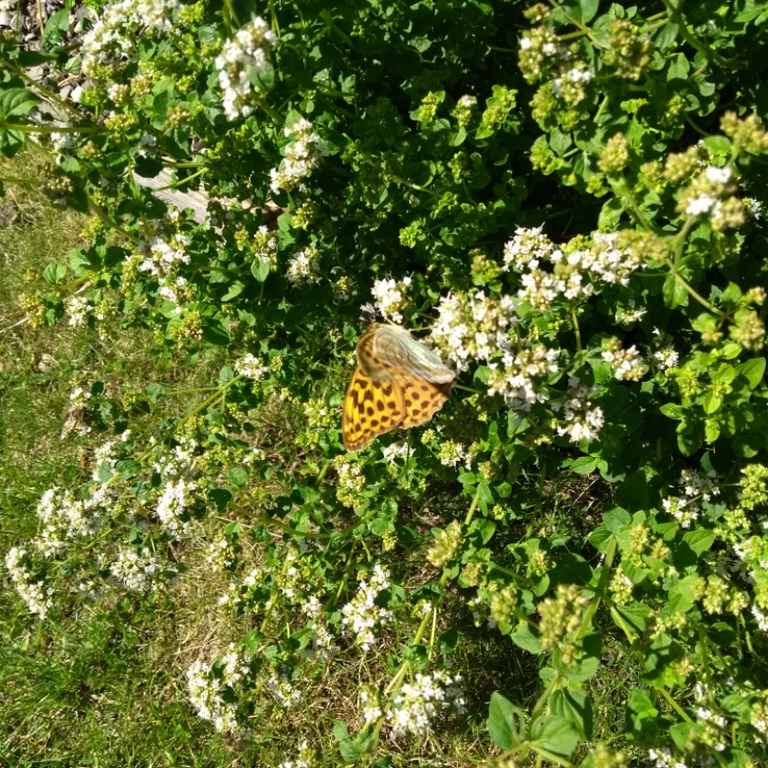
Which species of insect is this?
Argynnis paphia
